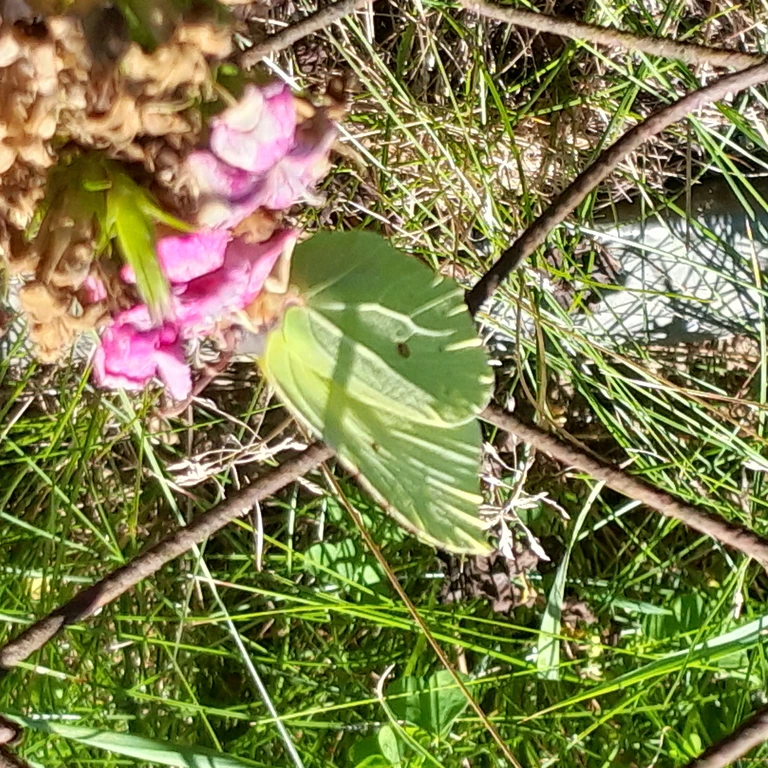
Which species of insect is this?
Gonepteryx rhamni
